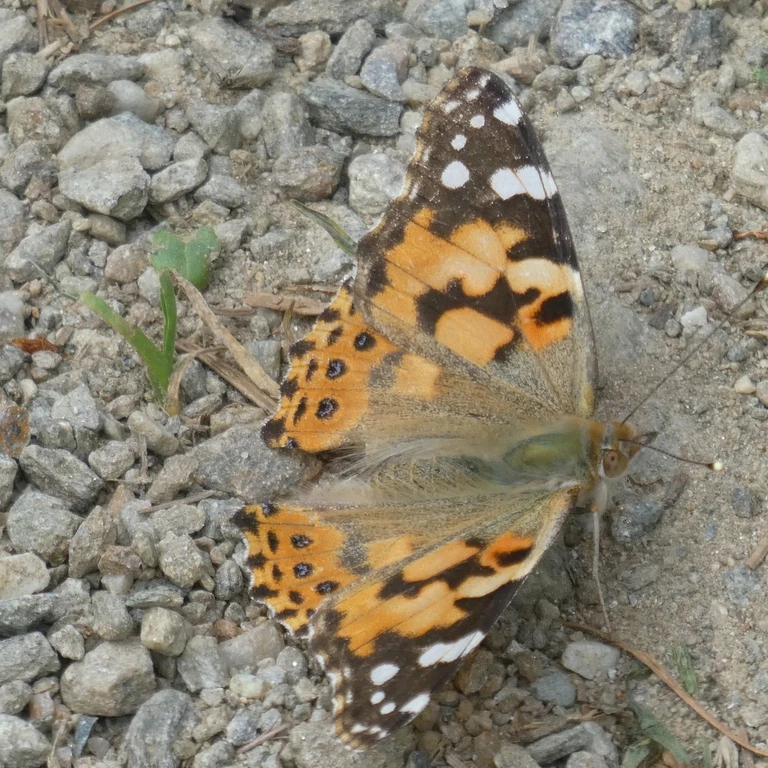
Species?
Vanessa cardui
